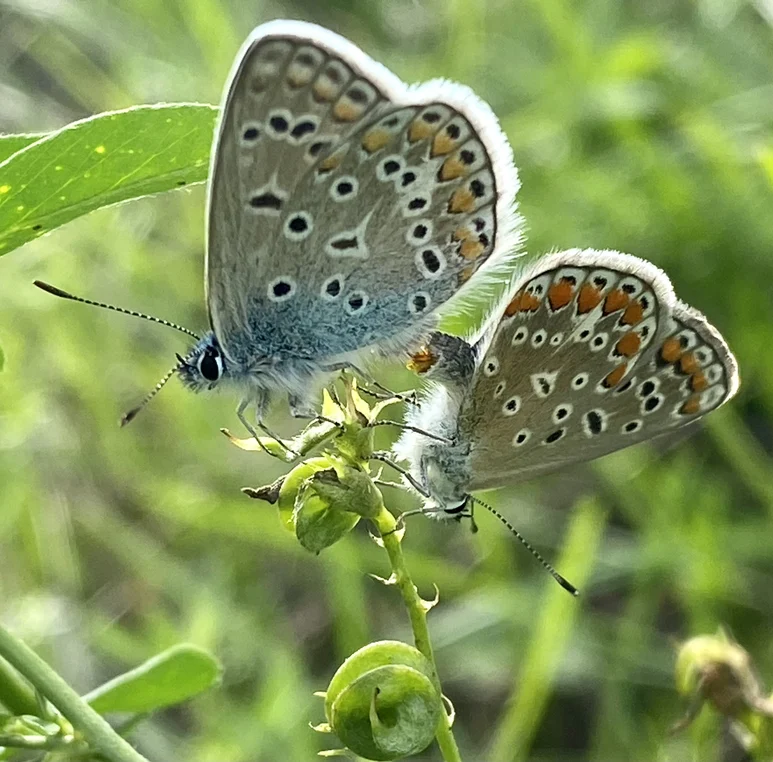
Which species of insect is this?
Polyommatus icarus
